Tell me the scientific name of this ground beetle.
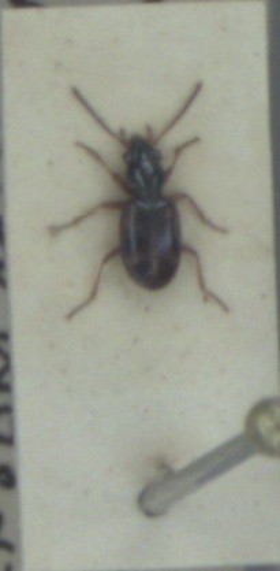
Bembidion articulatum
